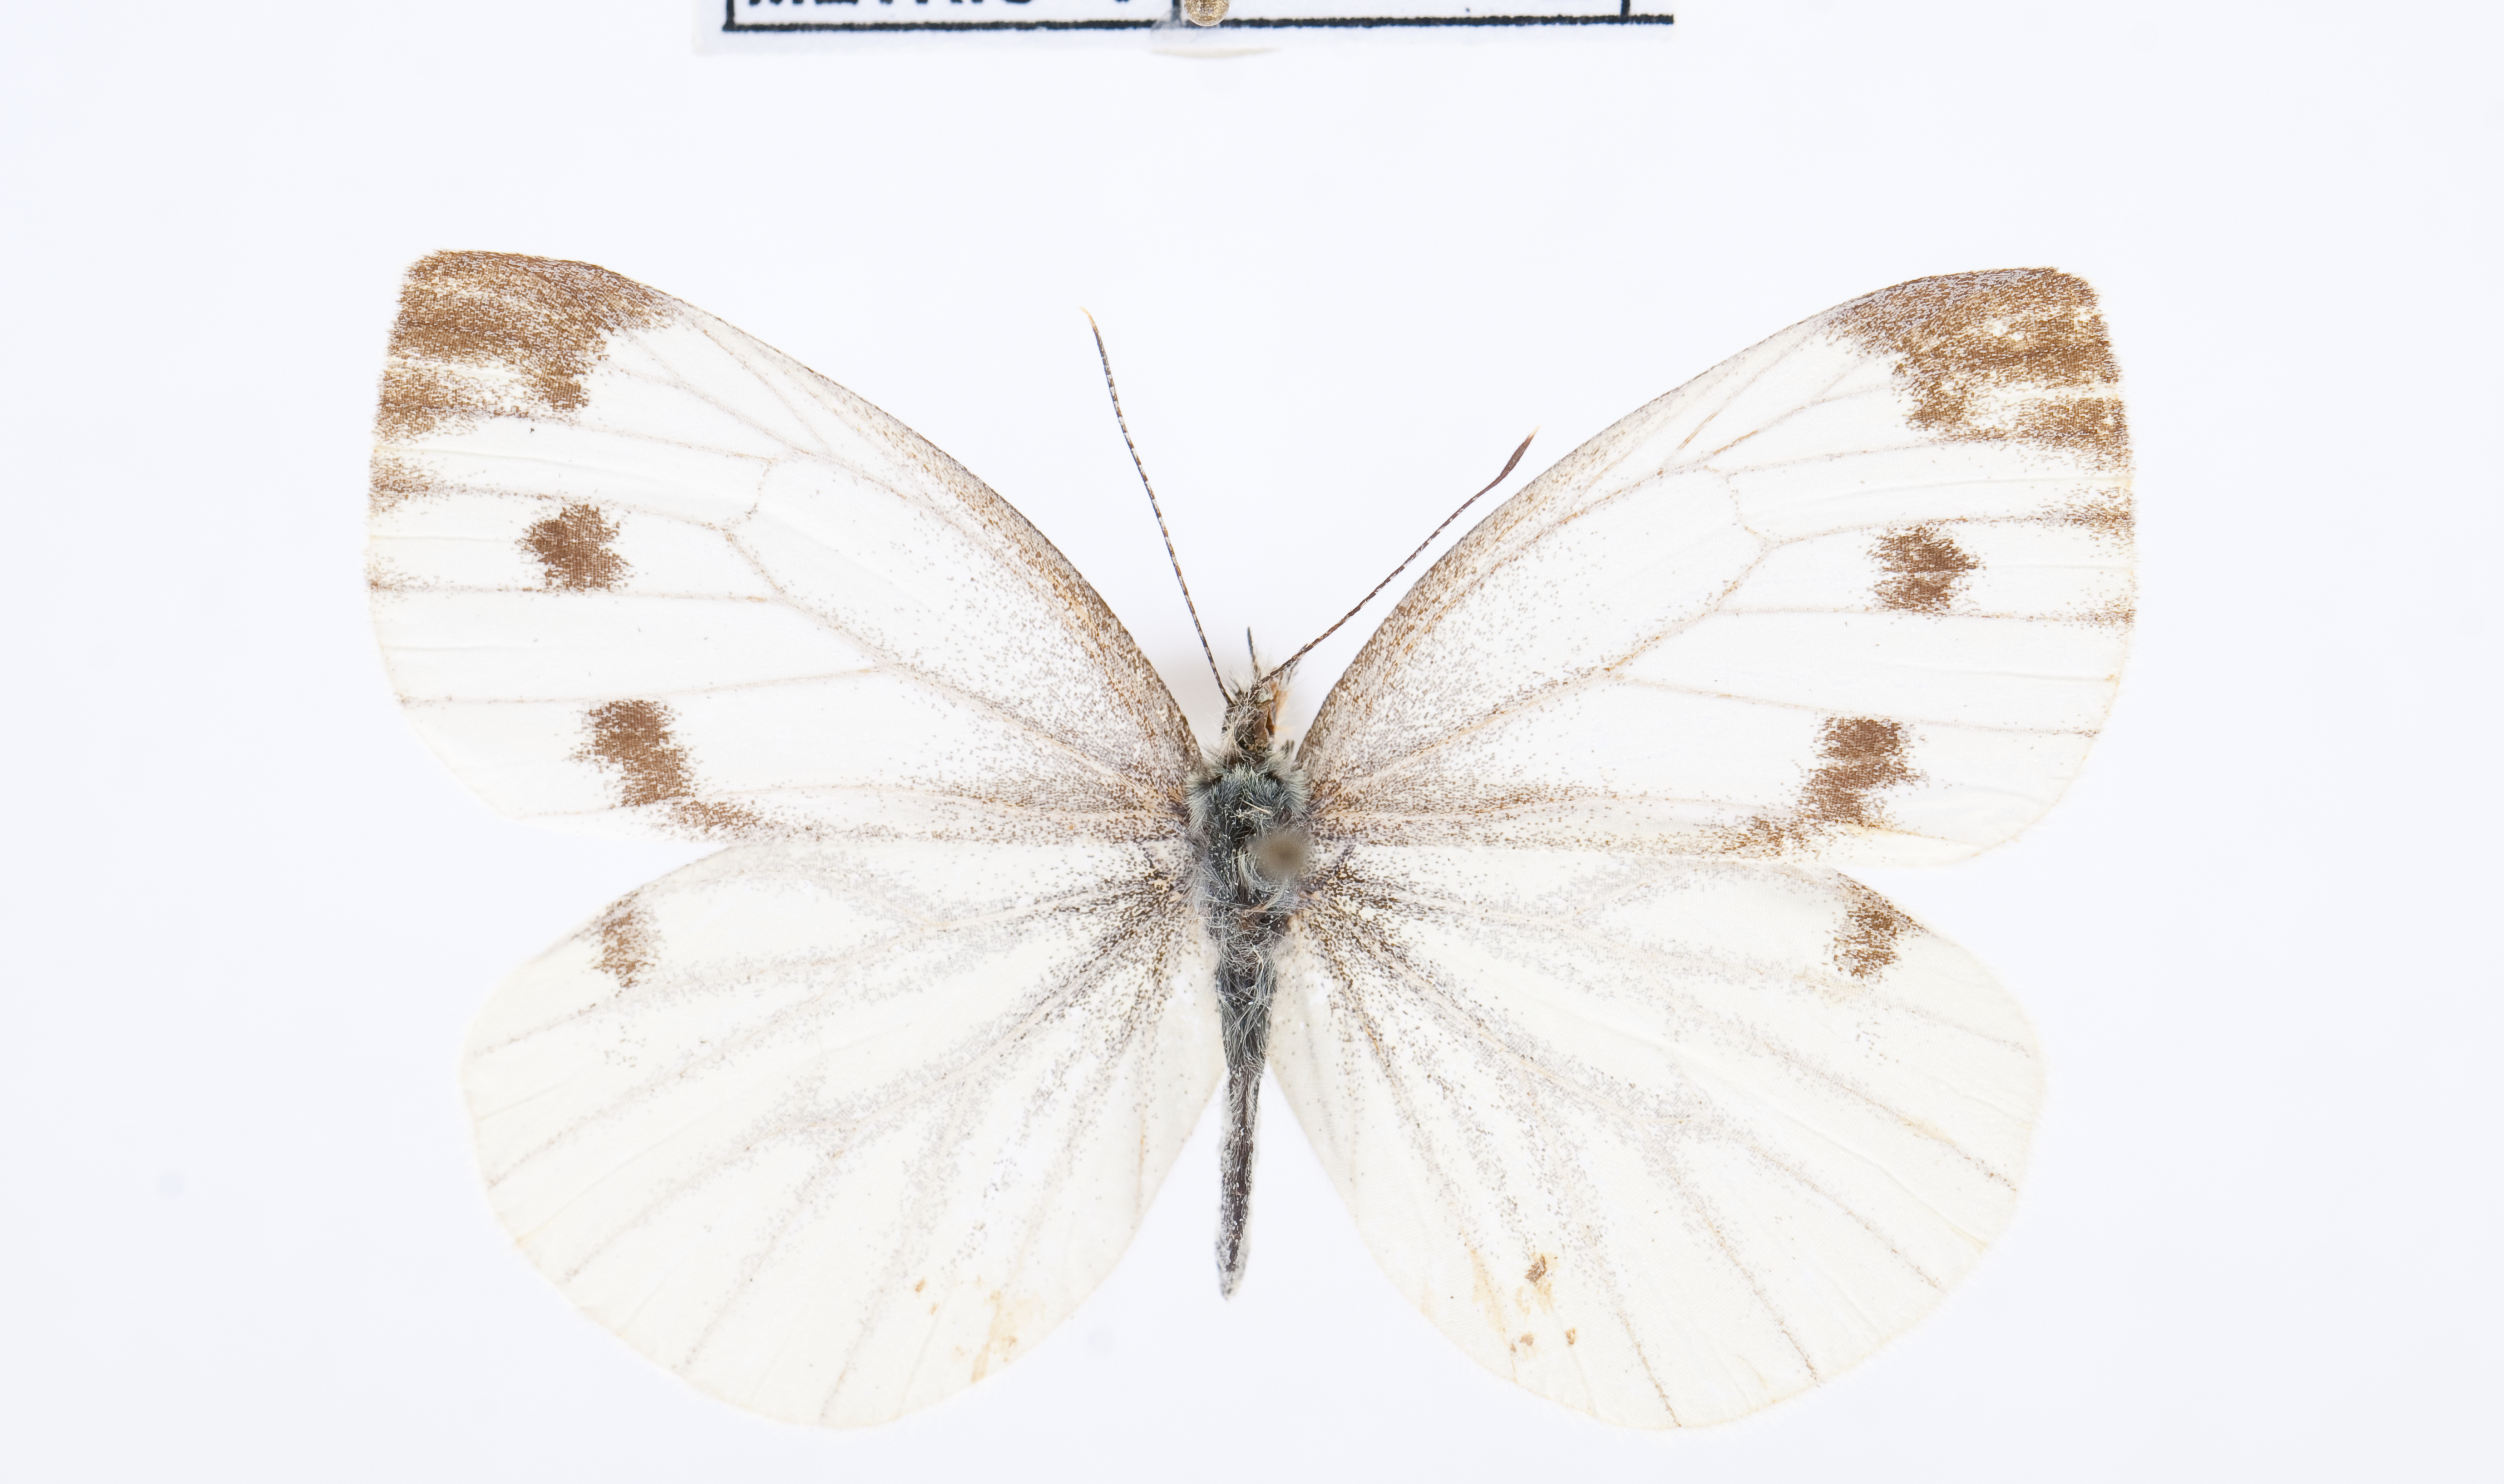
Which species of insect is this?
Pieris napi
